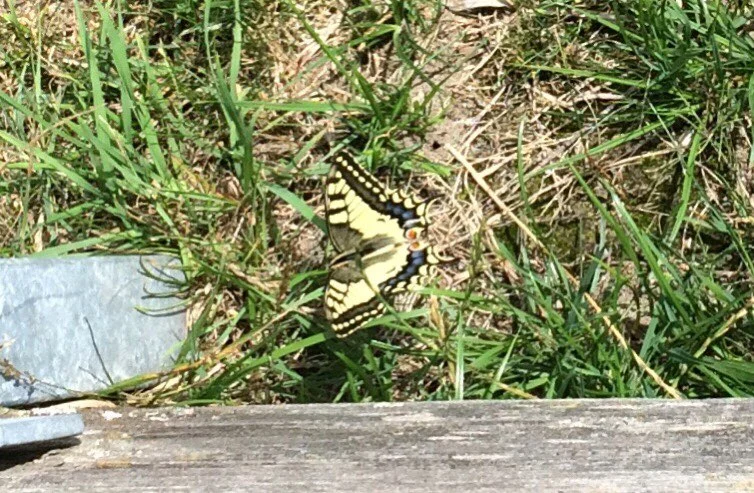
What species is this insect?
Papilio machaon
